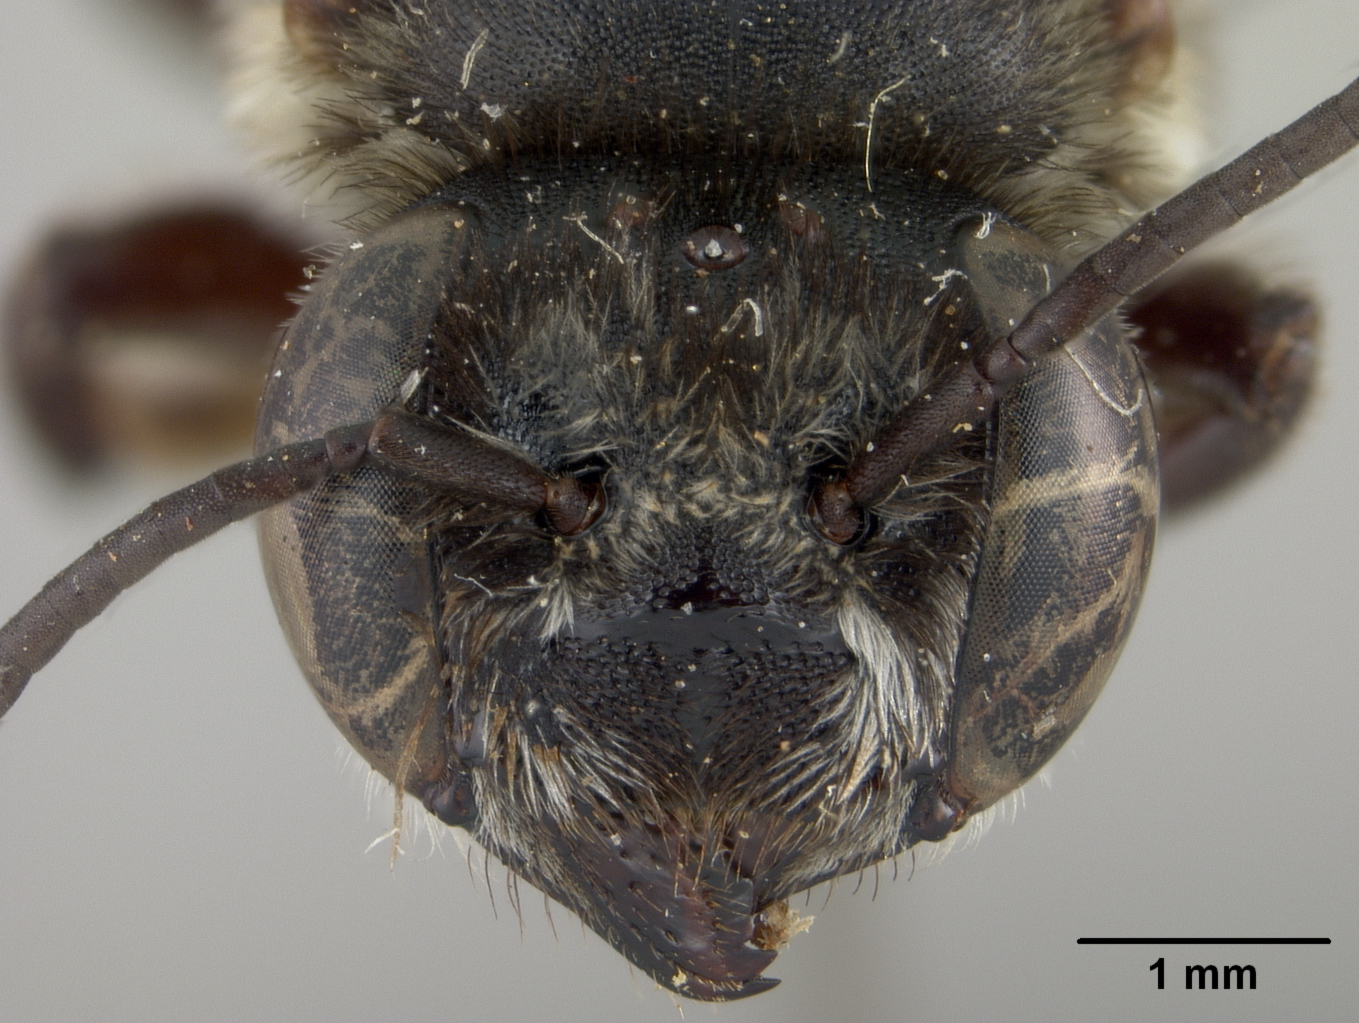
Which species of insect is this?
Megachile rufofulva
